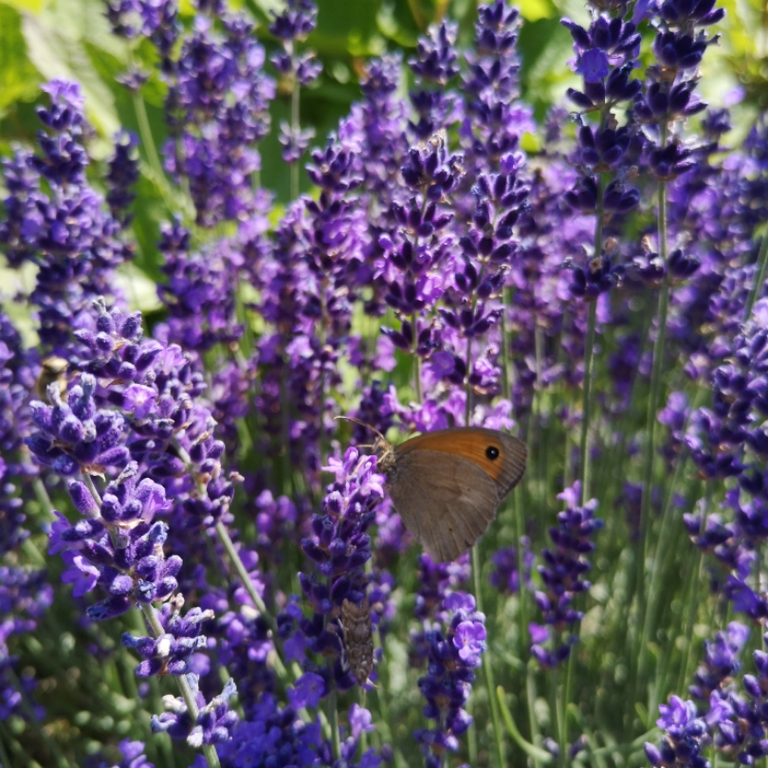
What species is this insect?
Maniola jurtina
